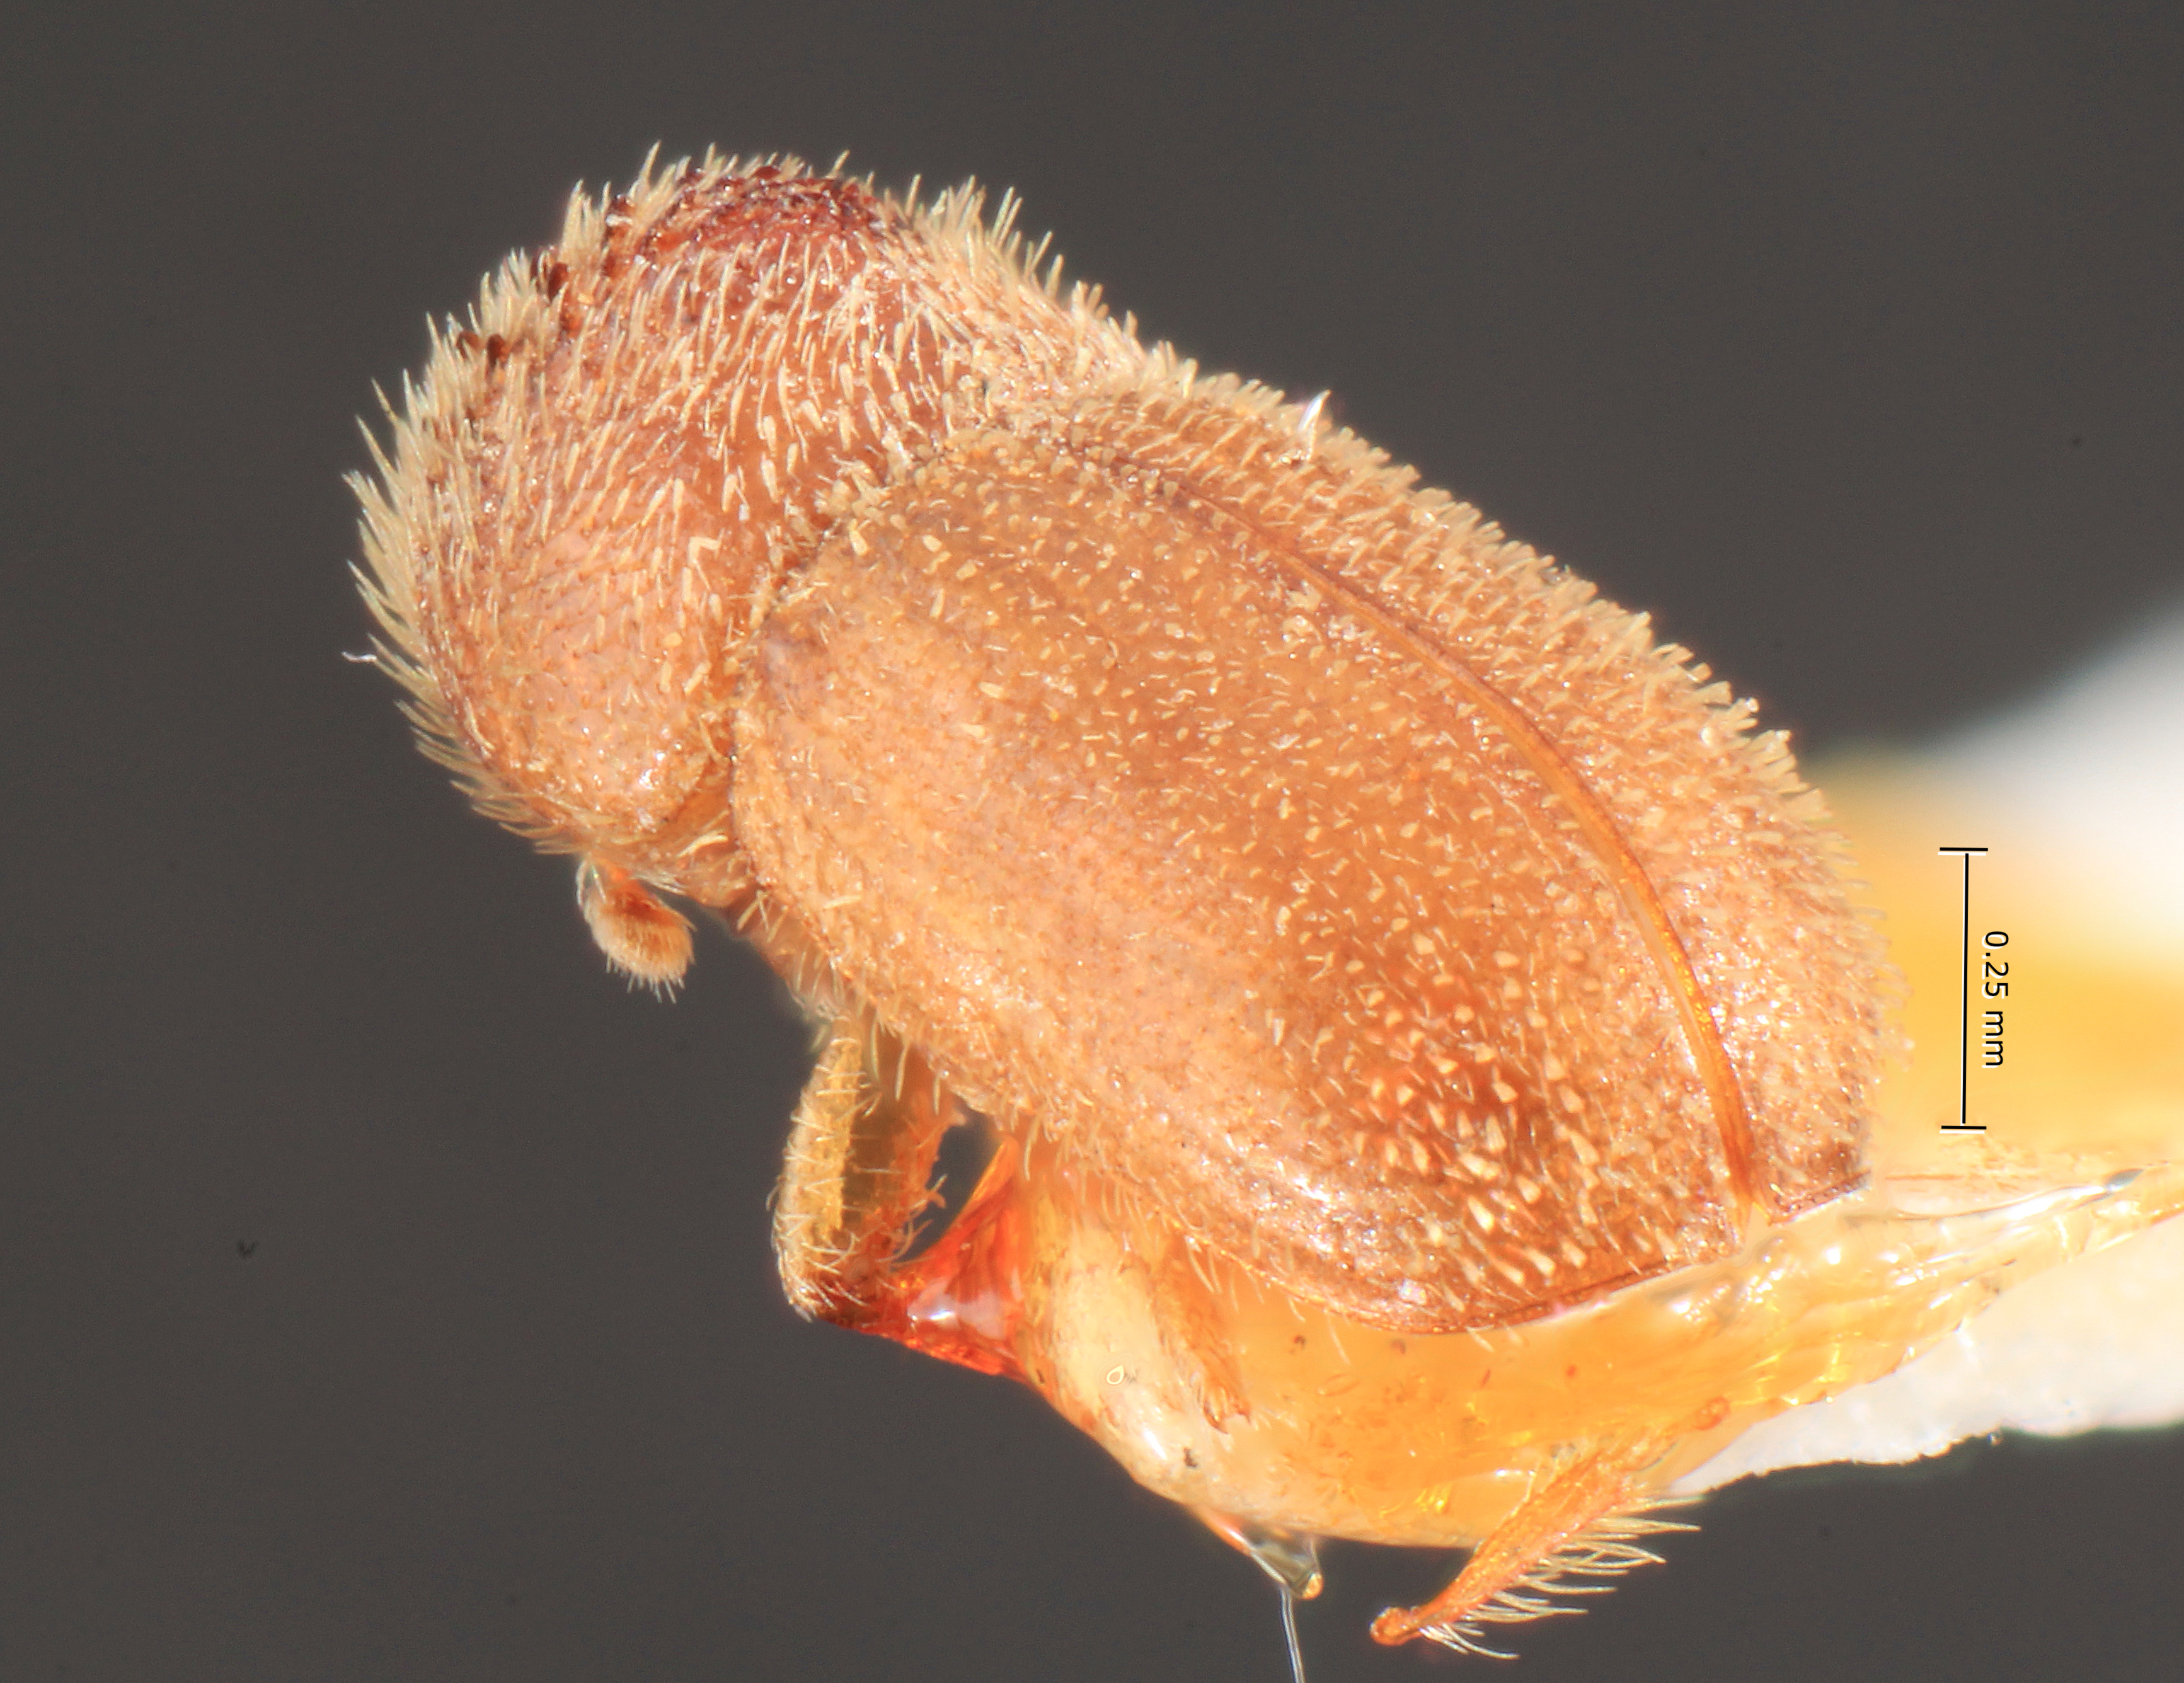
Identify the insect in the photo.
Stephanoderes biseriatus
